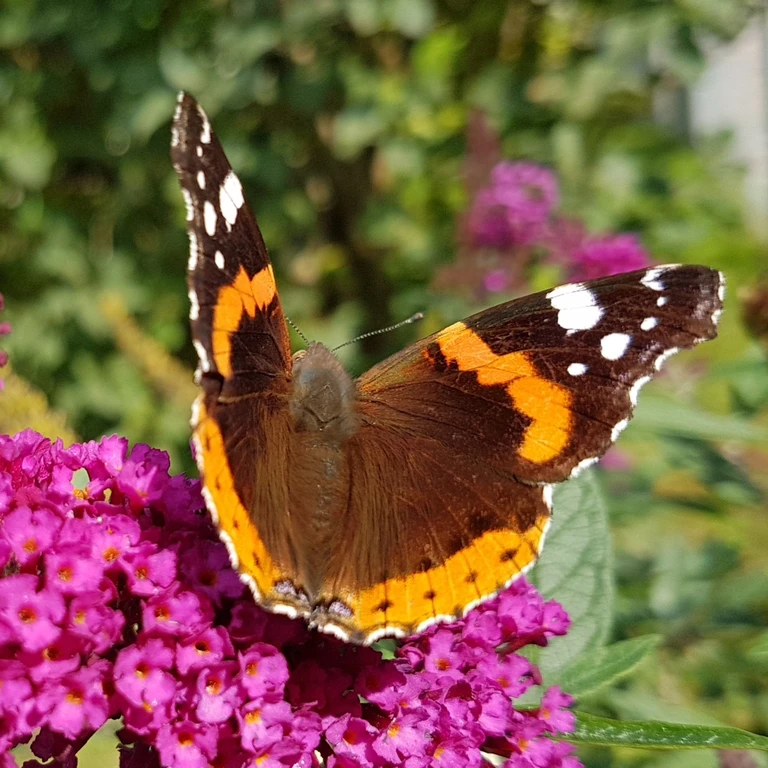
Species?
Vanessa atalanta
